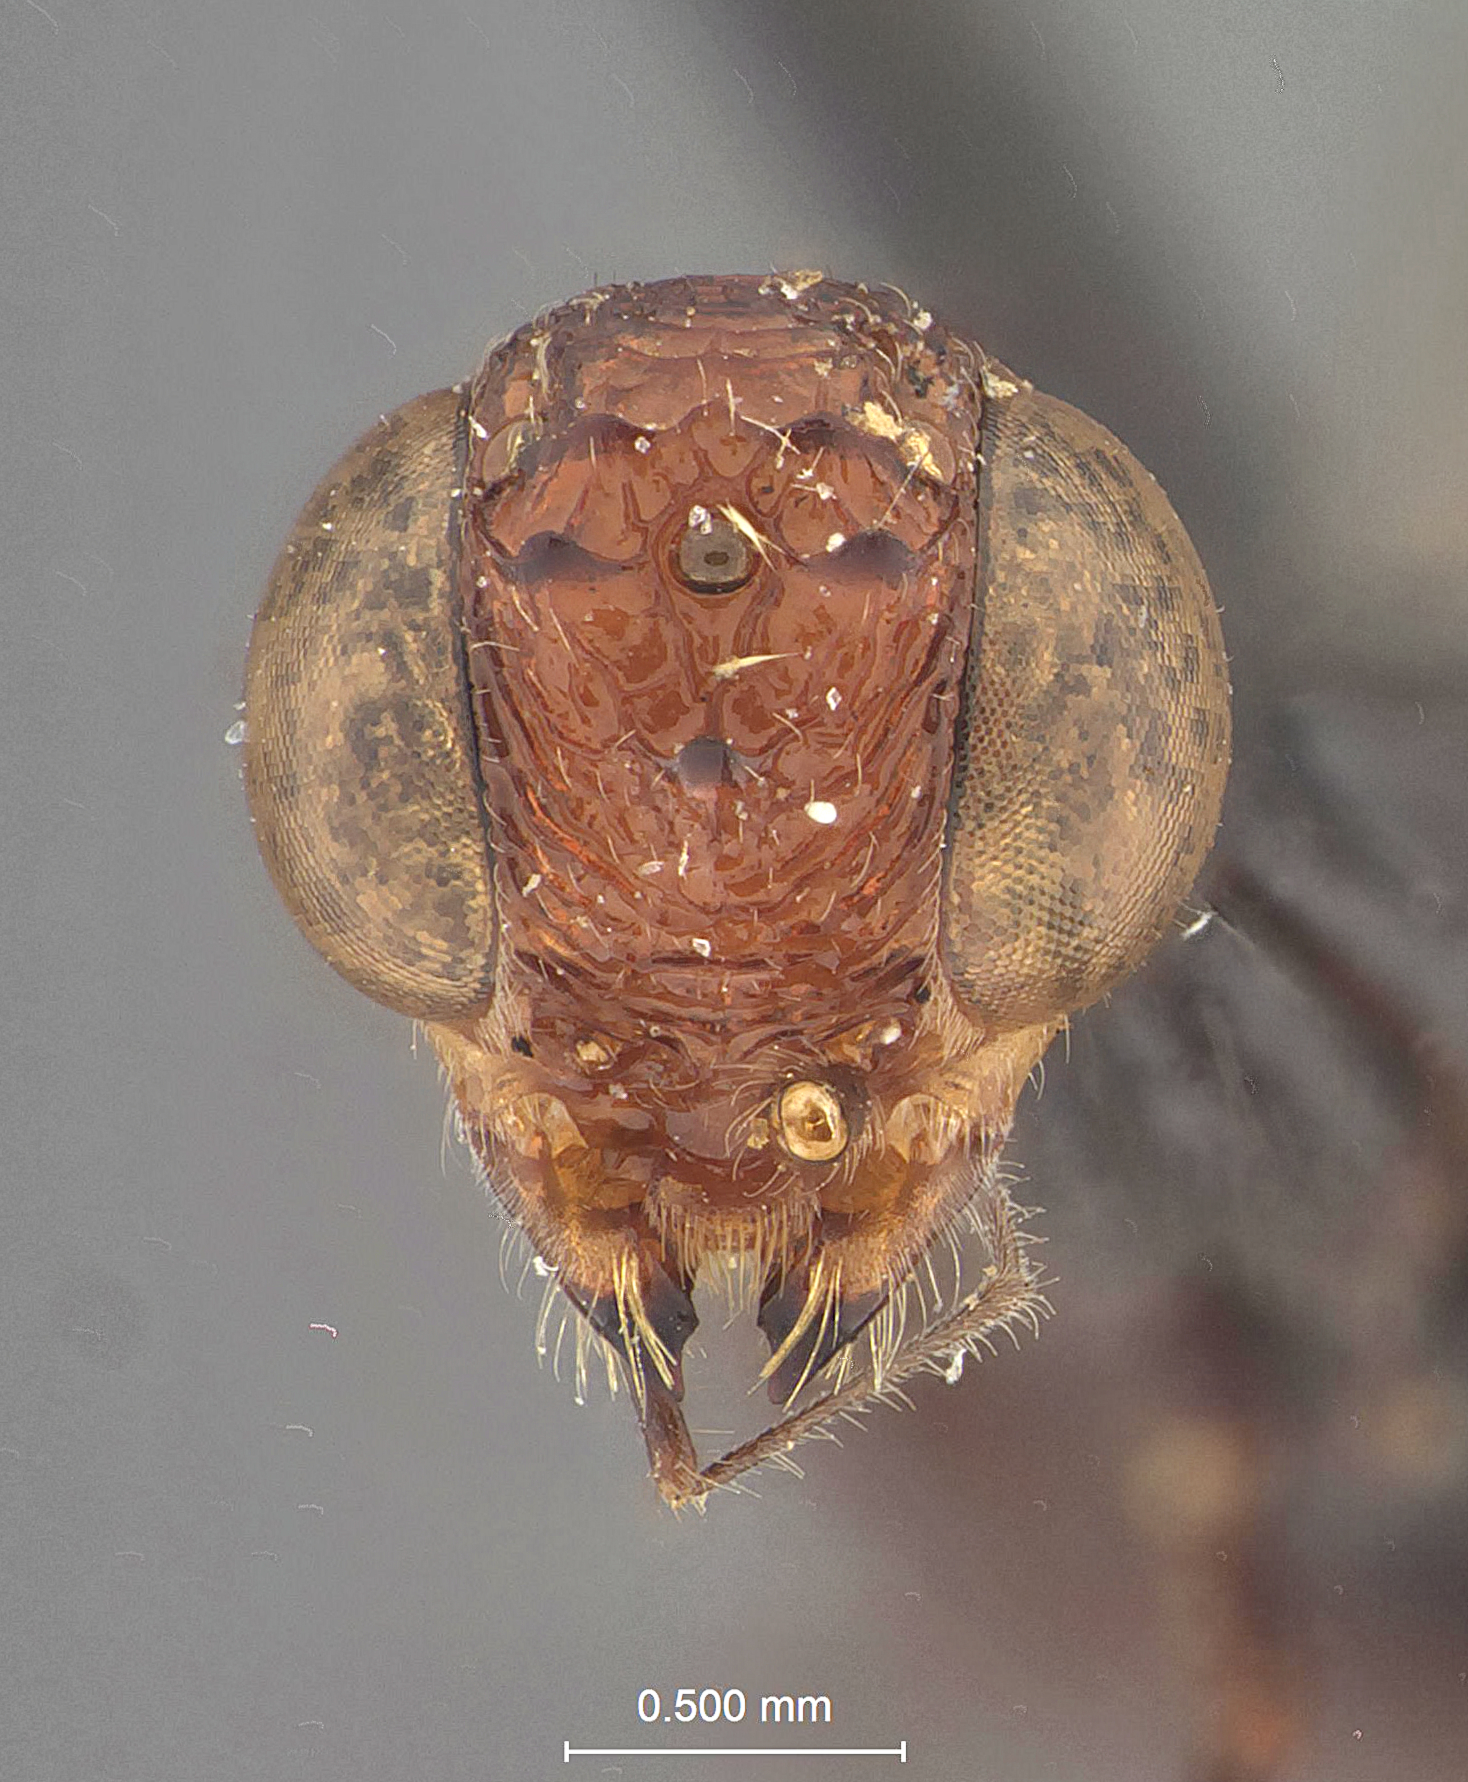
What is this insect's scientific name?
Stephanus lepidus
